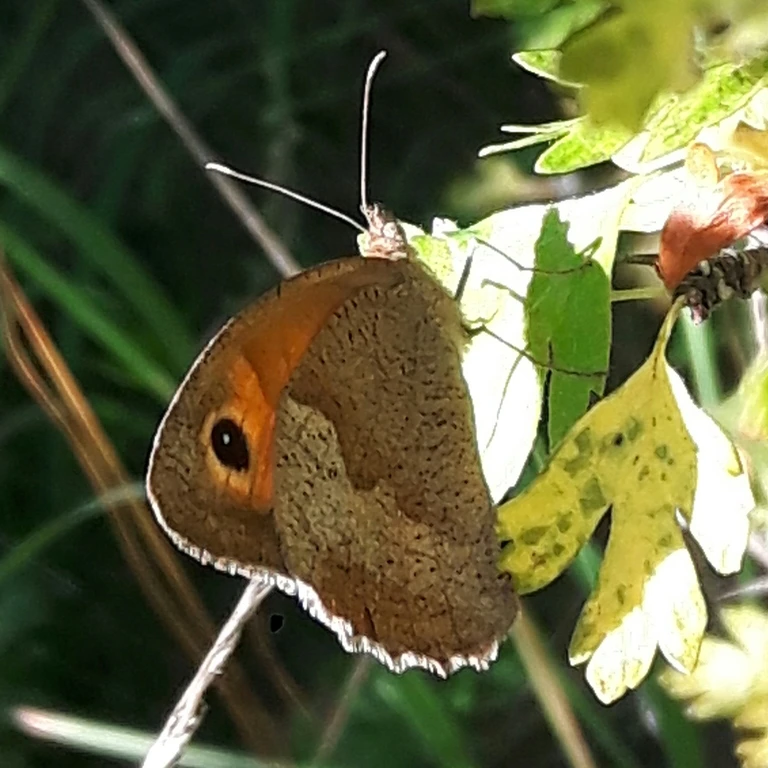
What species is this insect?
Maniola jurtina
